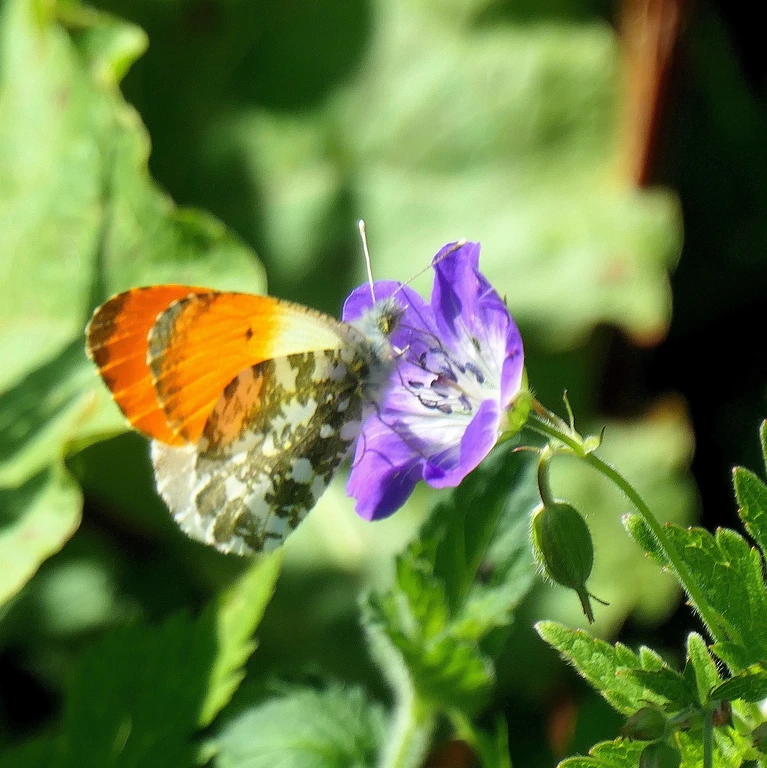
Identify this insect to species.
Anthocharis cardamines
